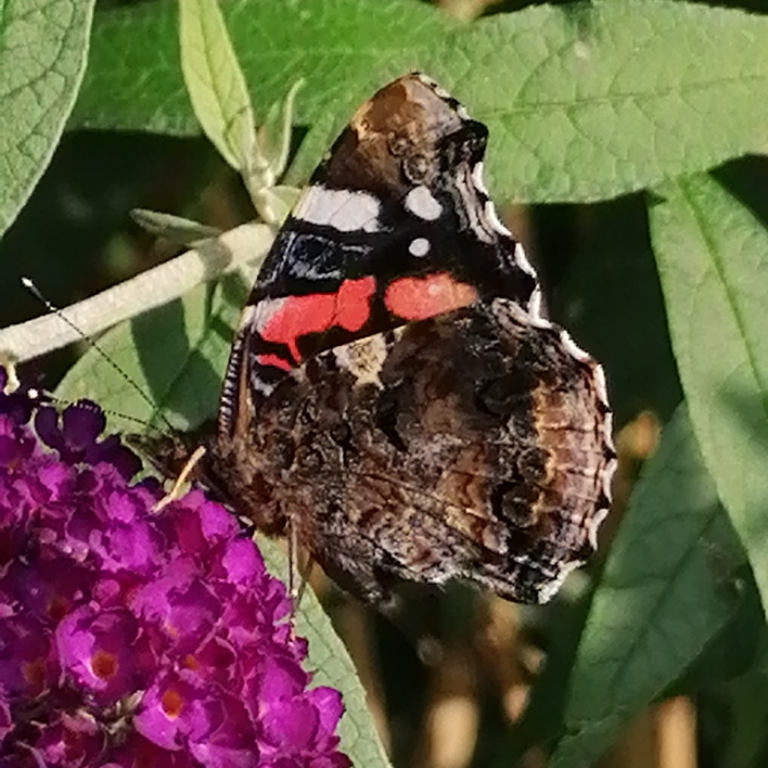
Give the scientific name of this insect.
Vanessa atalanta
